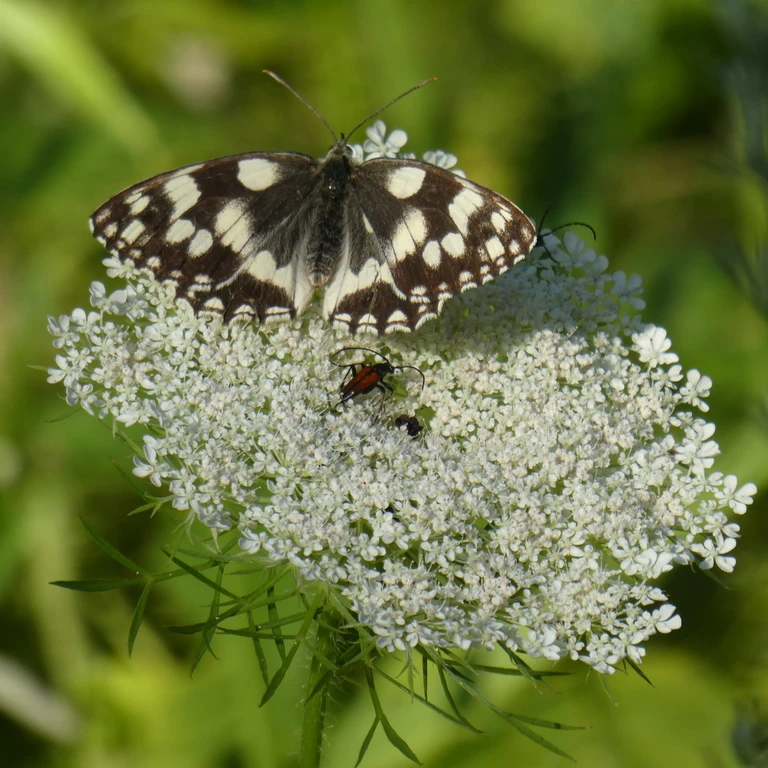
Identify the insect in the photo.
Melanargia galathea
